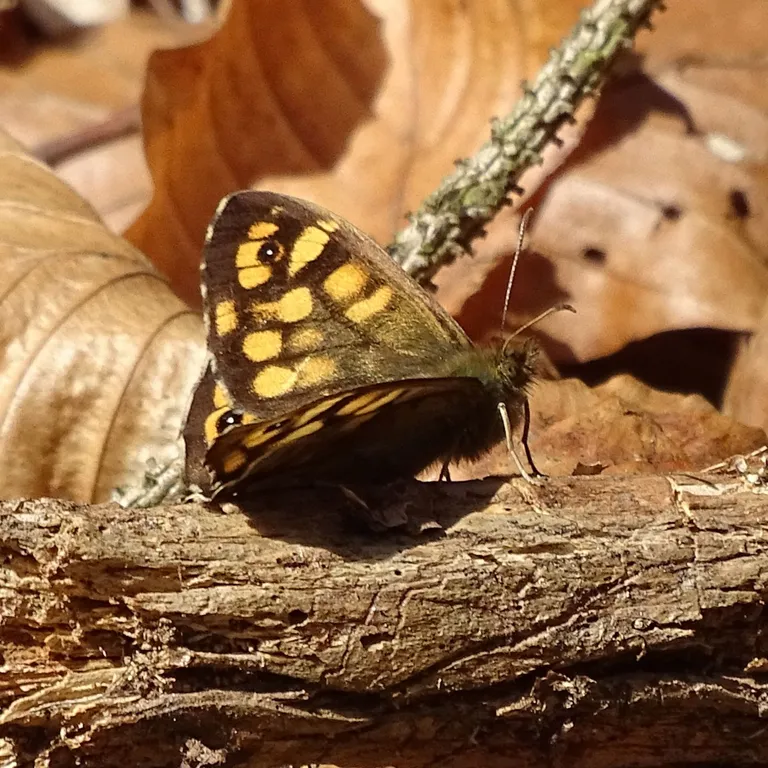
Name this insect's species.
Pararge aegeria
